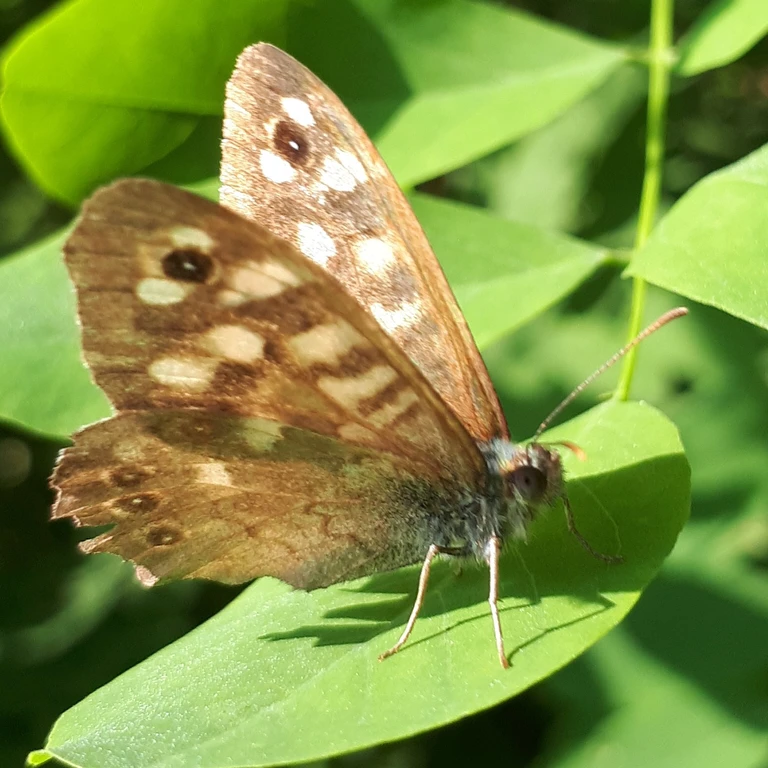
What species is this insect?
Pararge aegeria
